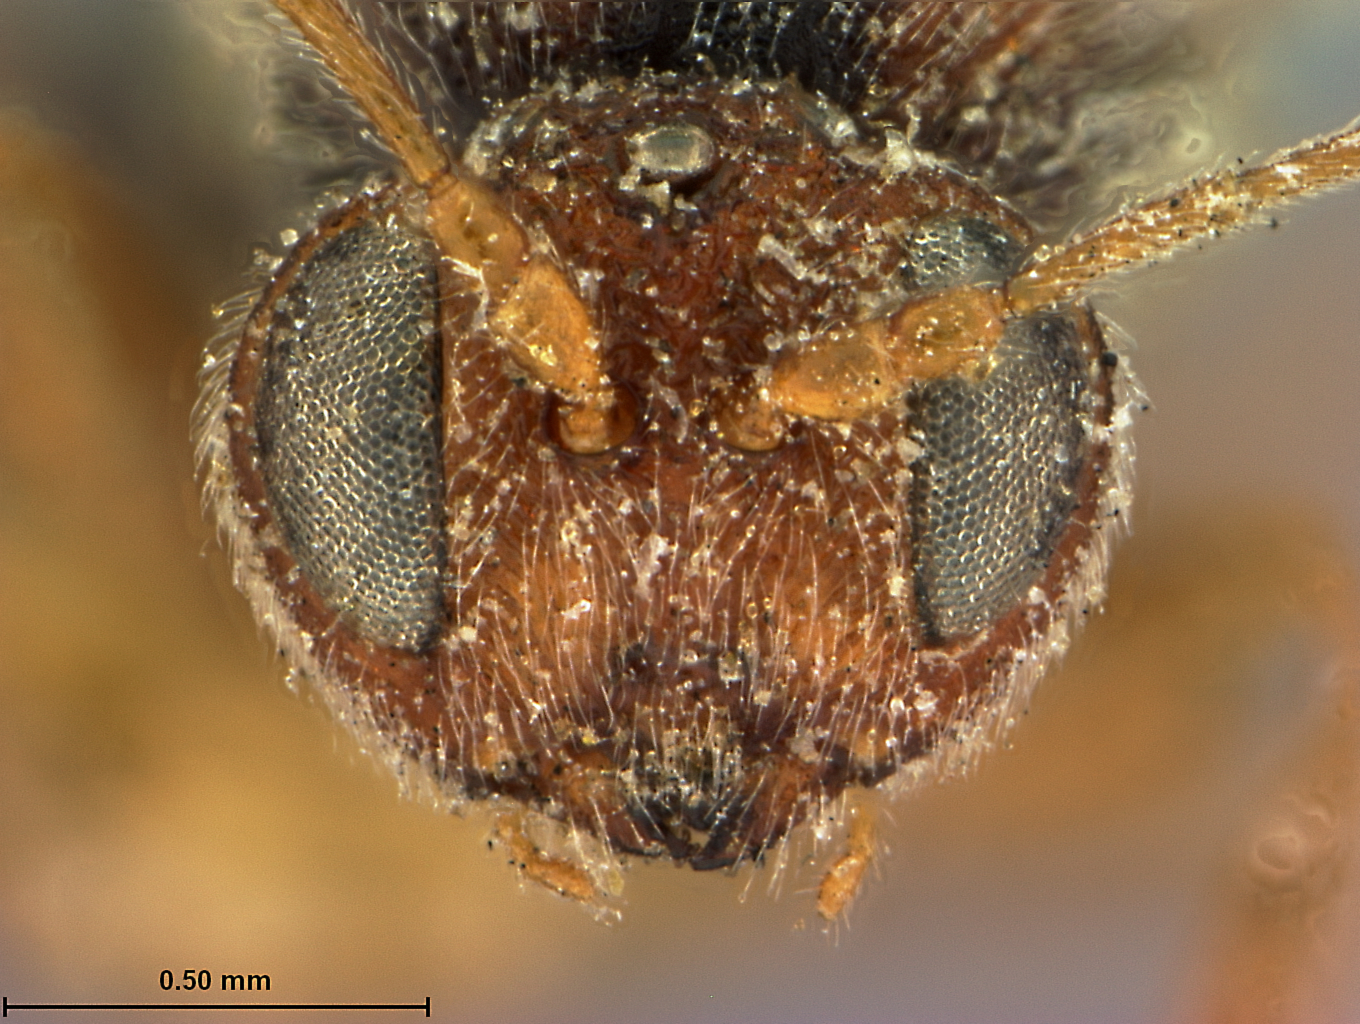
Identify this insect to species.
Andricus aciculatus
